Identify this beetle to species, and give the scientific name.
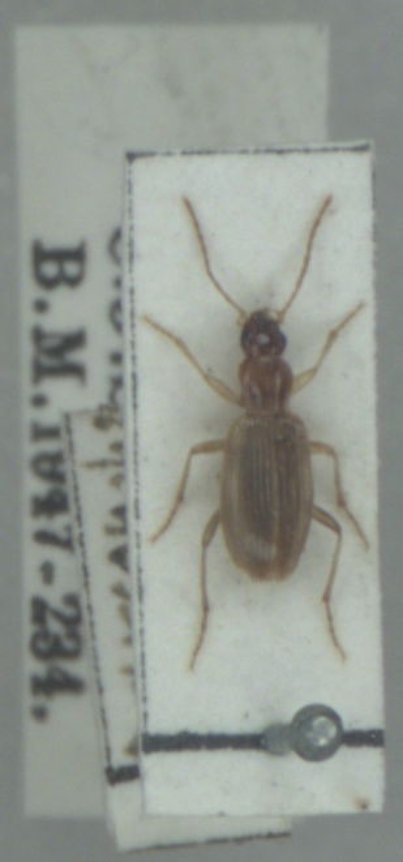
Oxypselaphus obscurus
